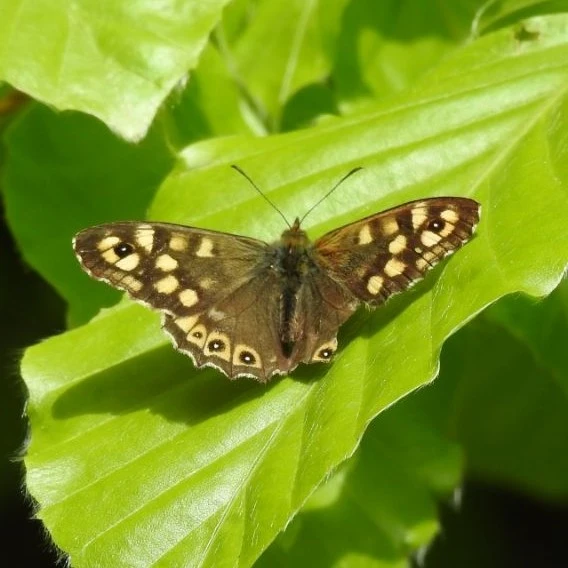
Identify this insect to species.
Pararge aegeria
